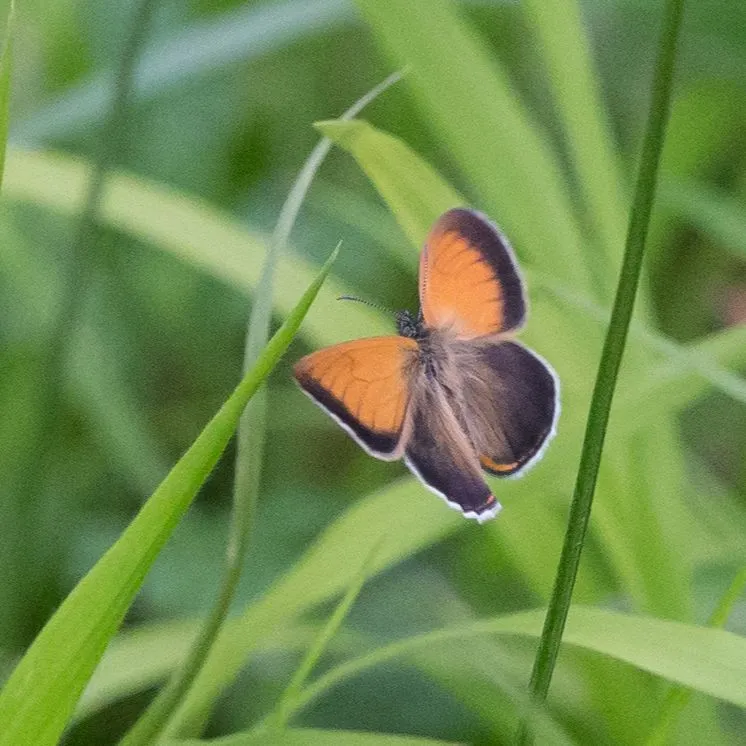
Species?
Coenonympha arcania
